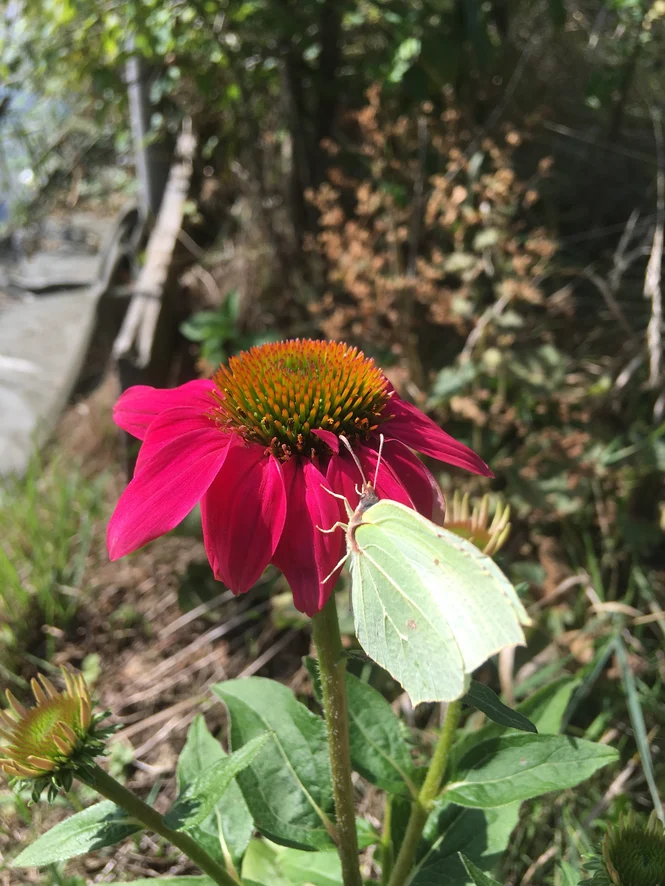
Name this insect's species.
Gonepteryx rhamni
